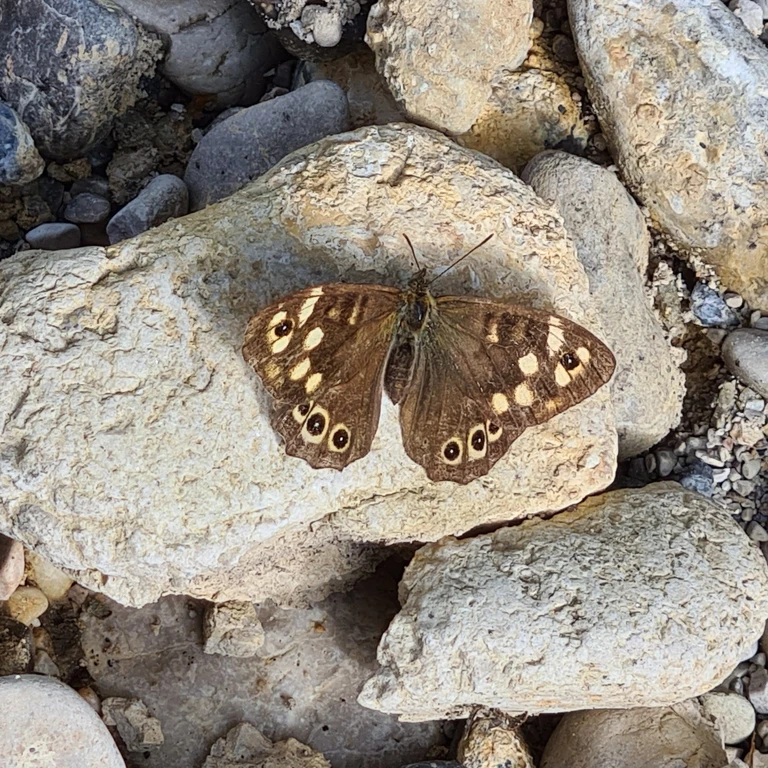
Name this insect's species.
Pararge aegeria
